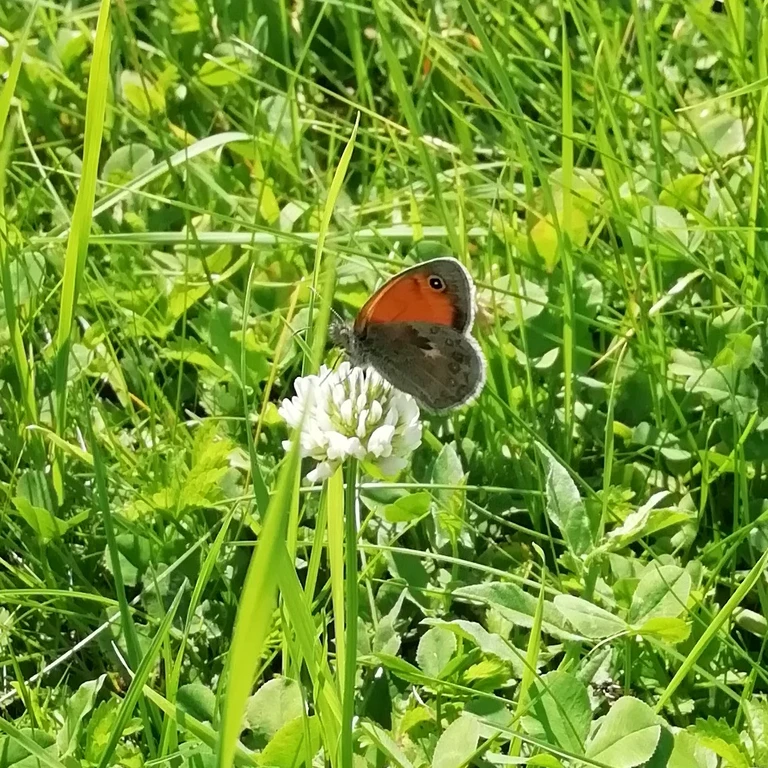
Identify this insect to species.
Coenonympha pamphilus
